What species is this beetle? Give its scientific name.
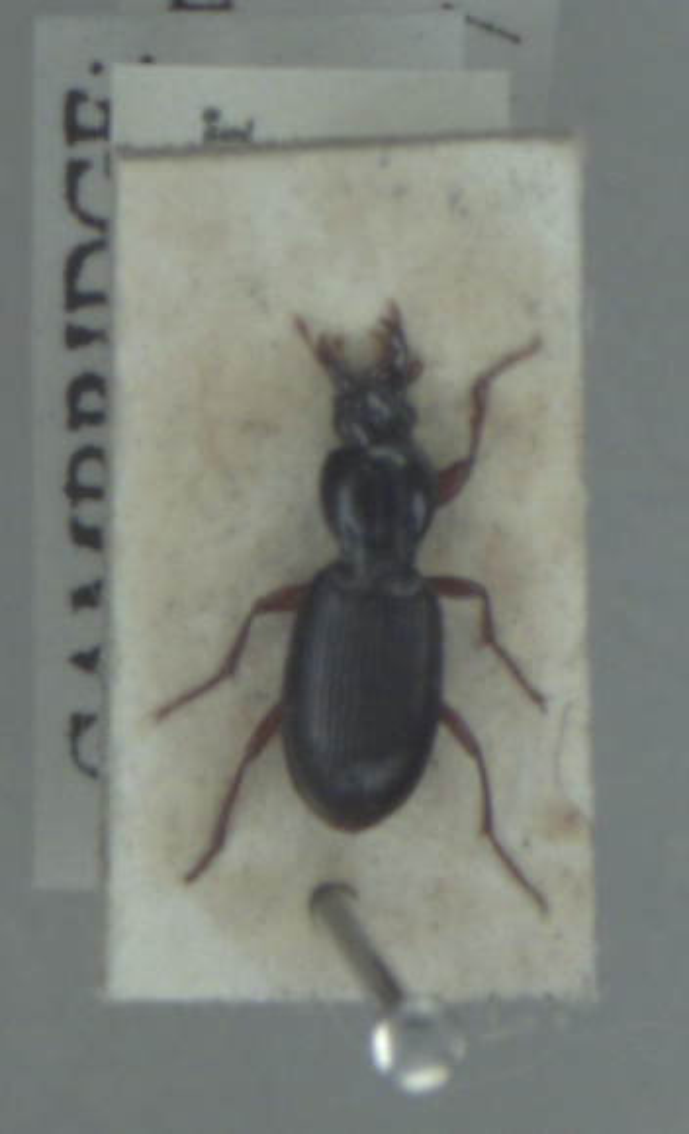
Stomis pumicatus
